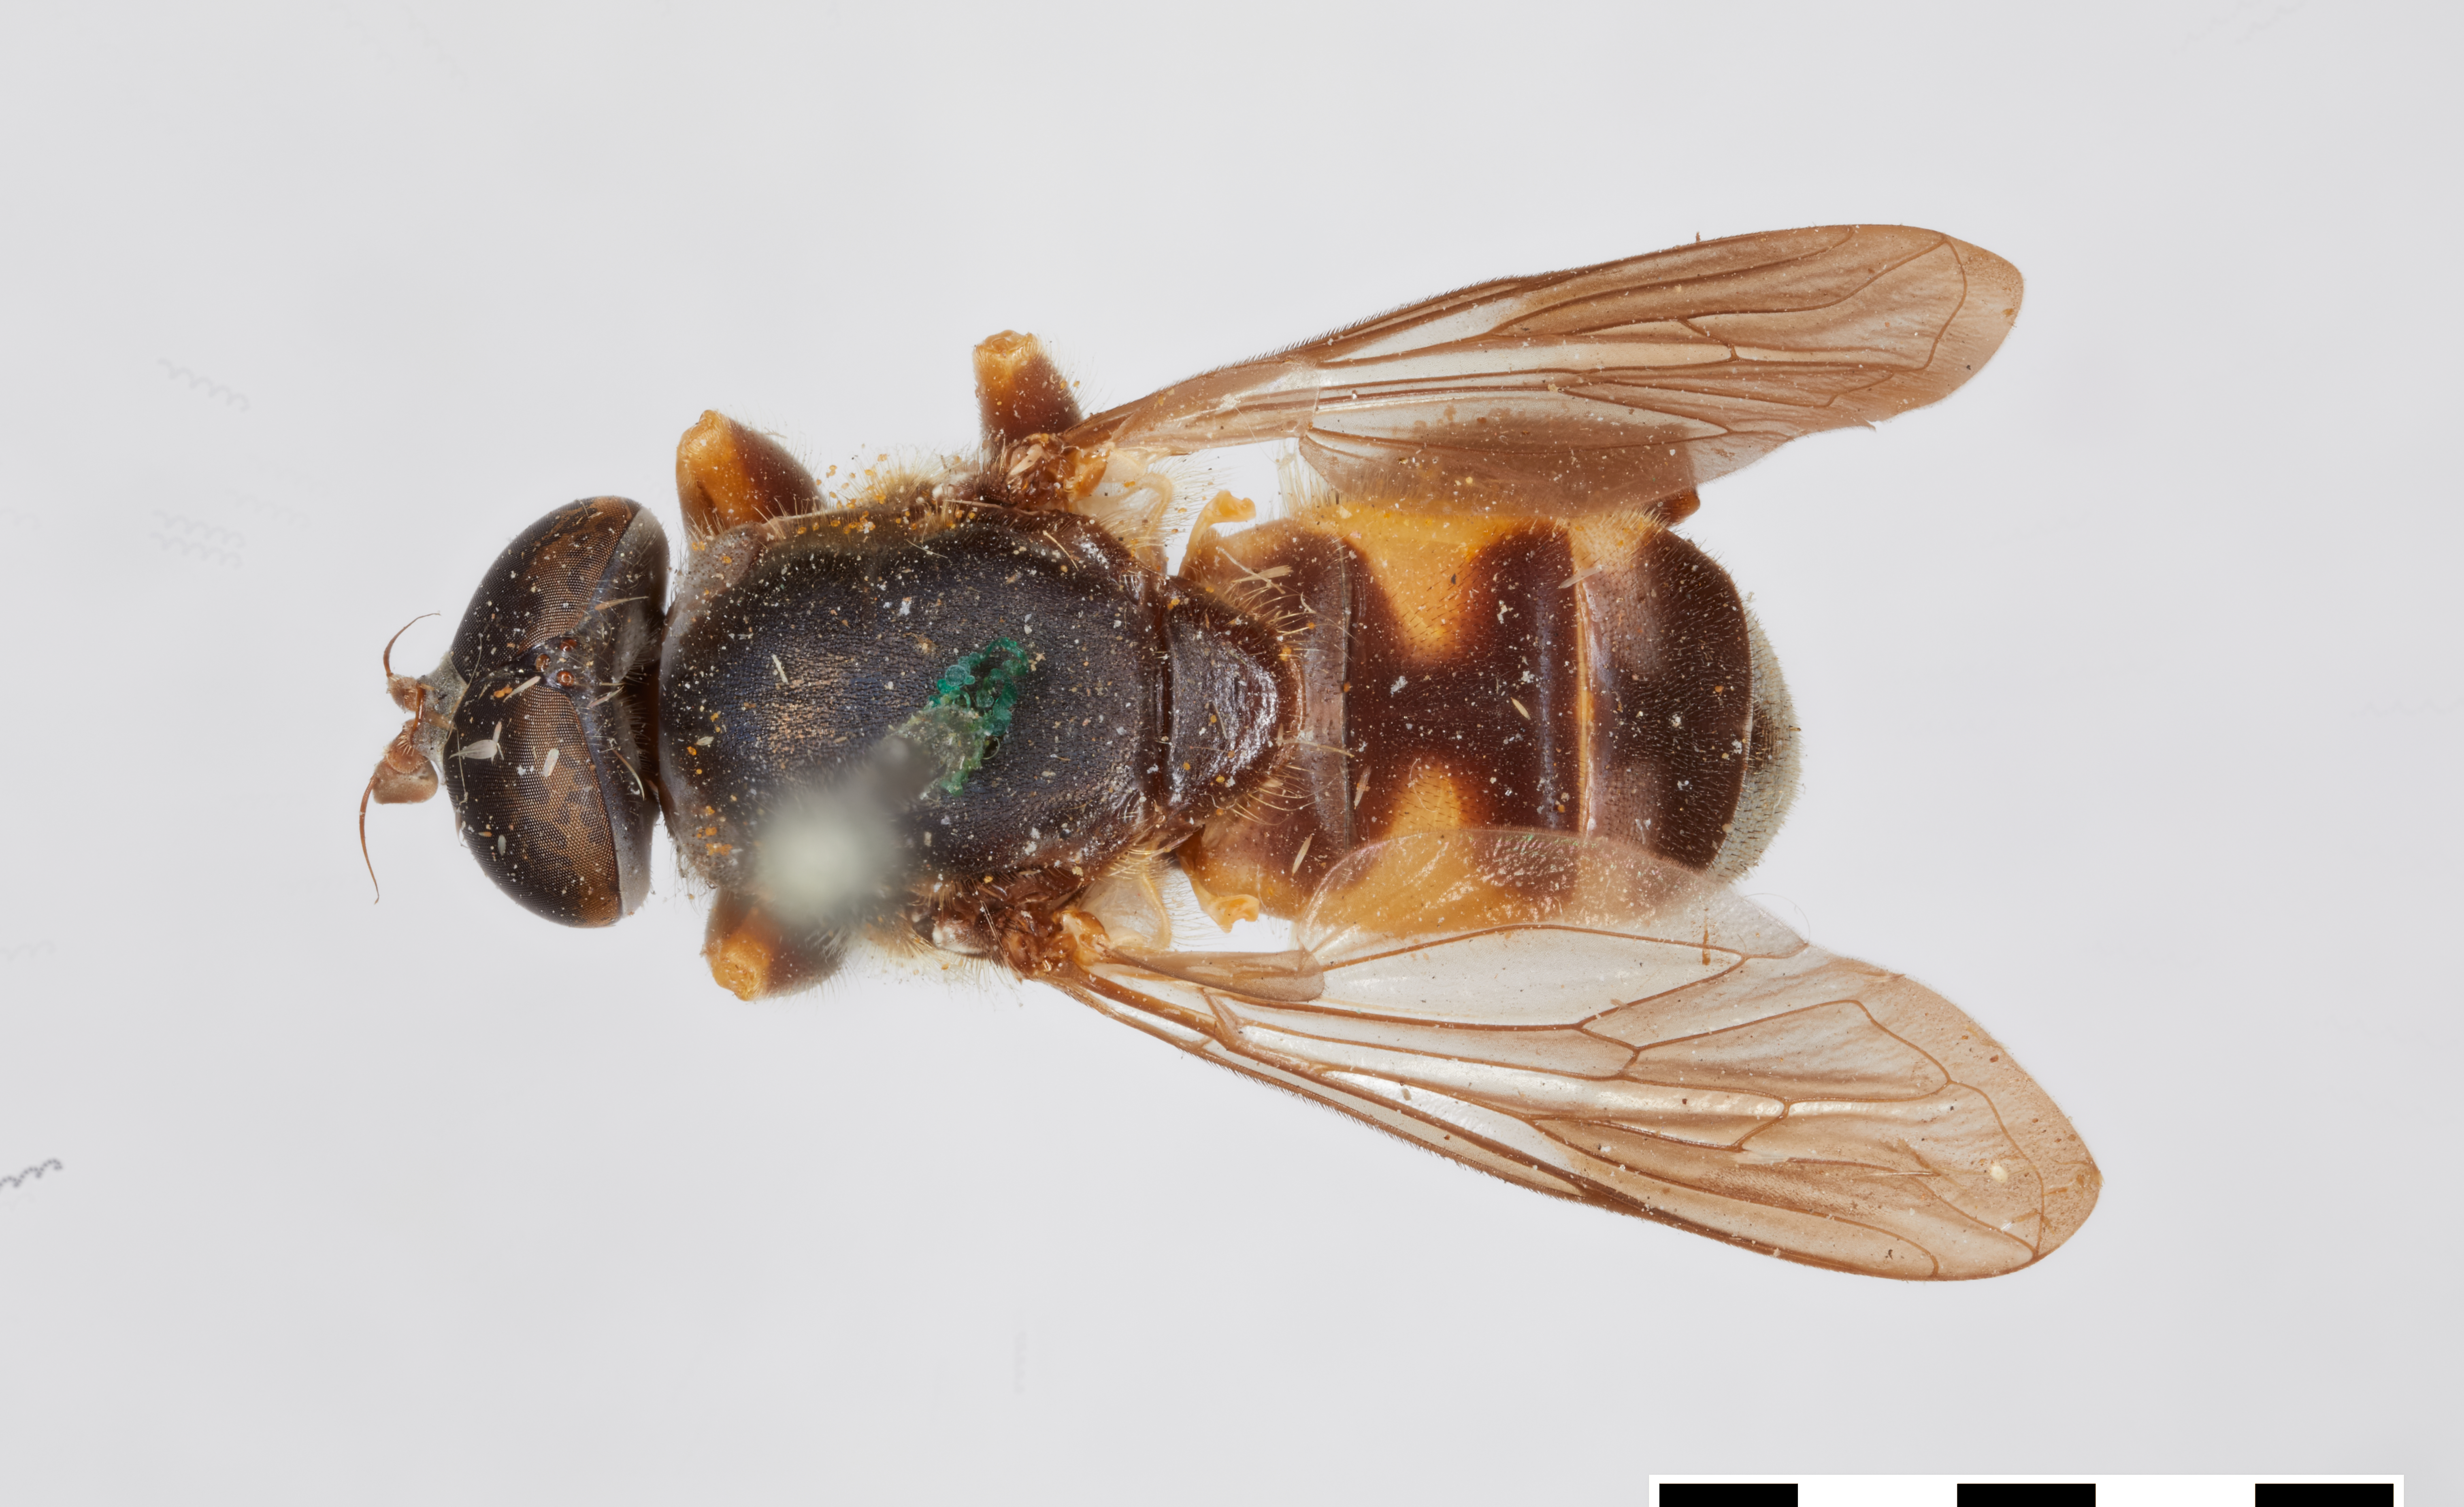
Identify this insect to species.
Tropidia calcarata
